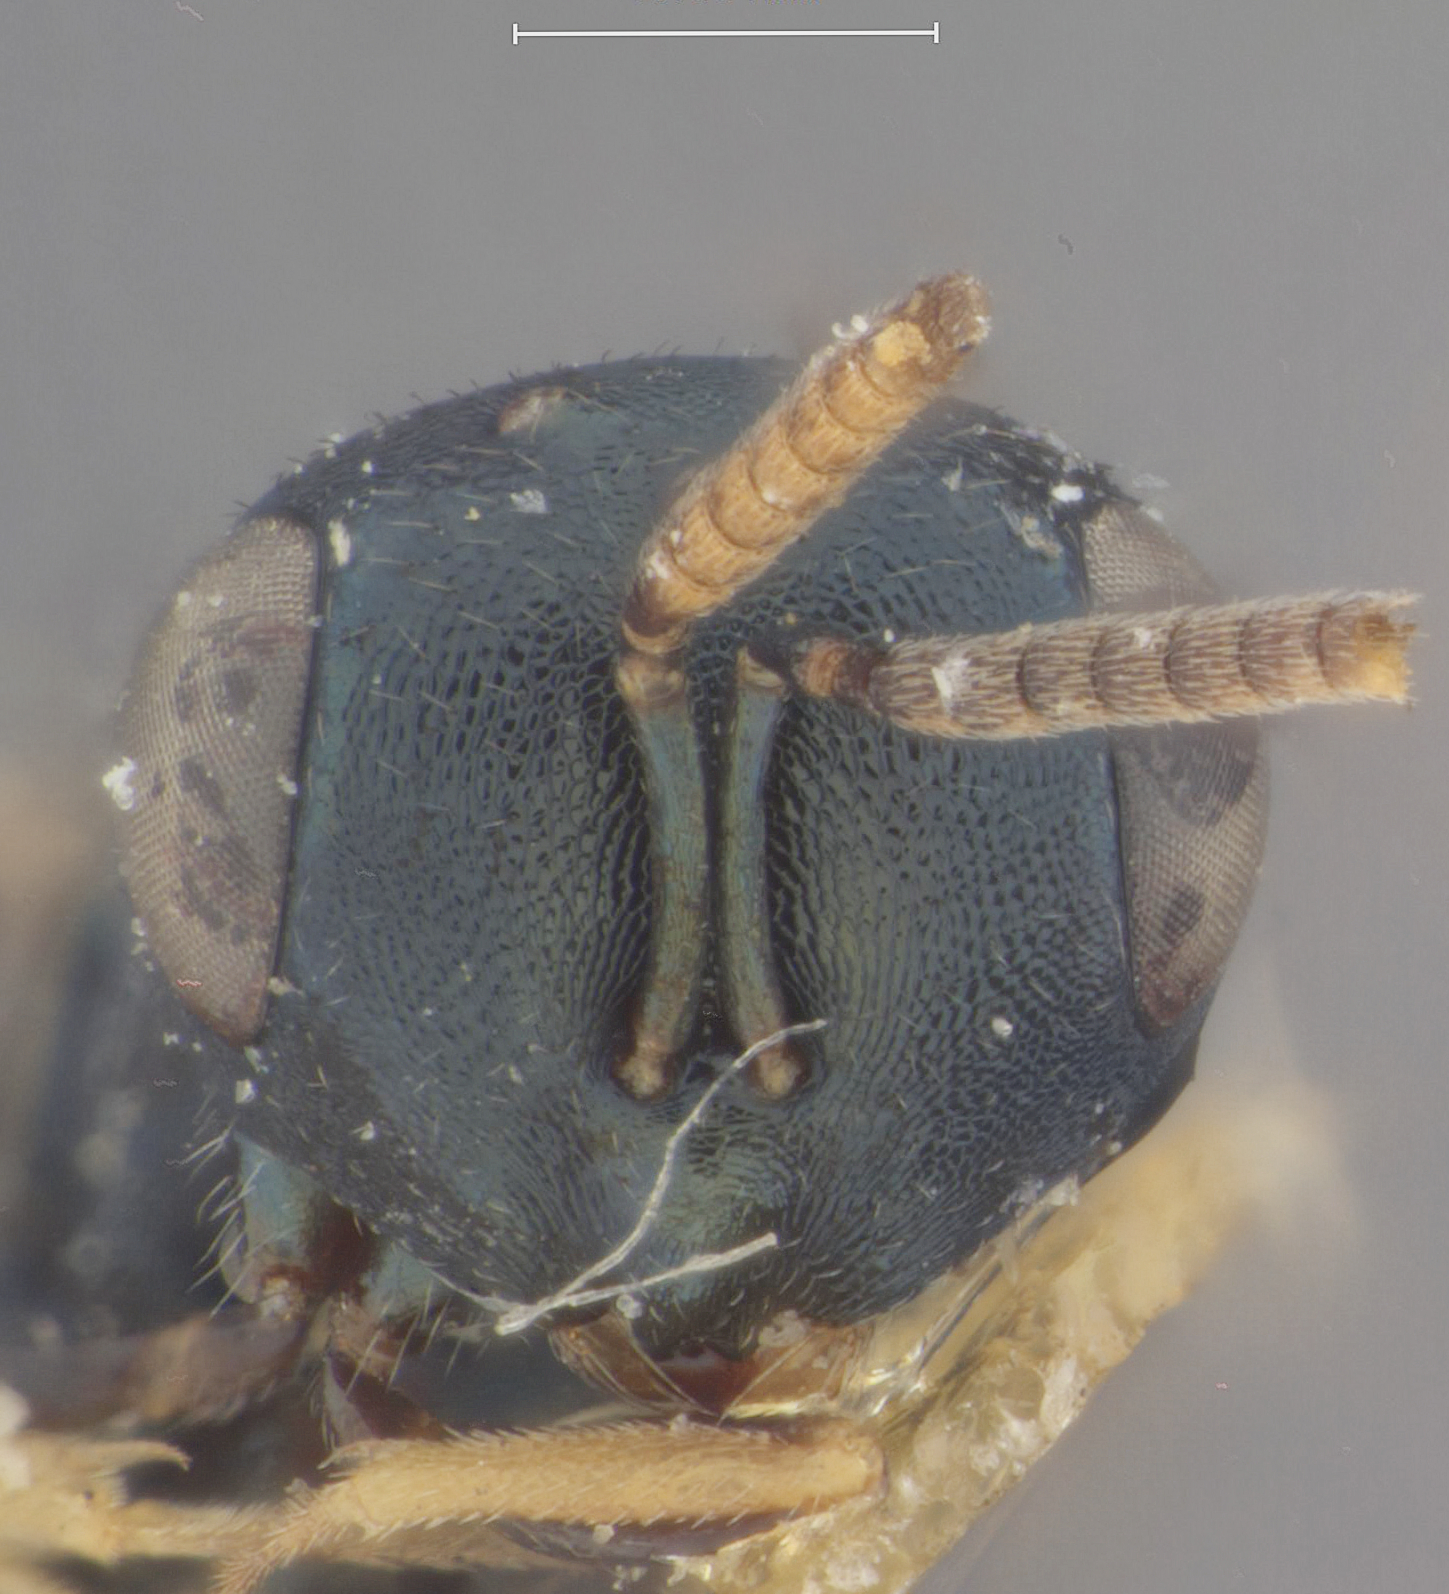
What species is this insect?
Catolaccus cyanodideus
